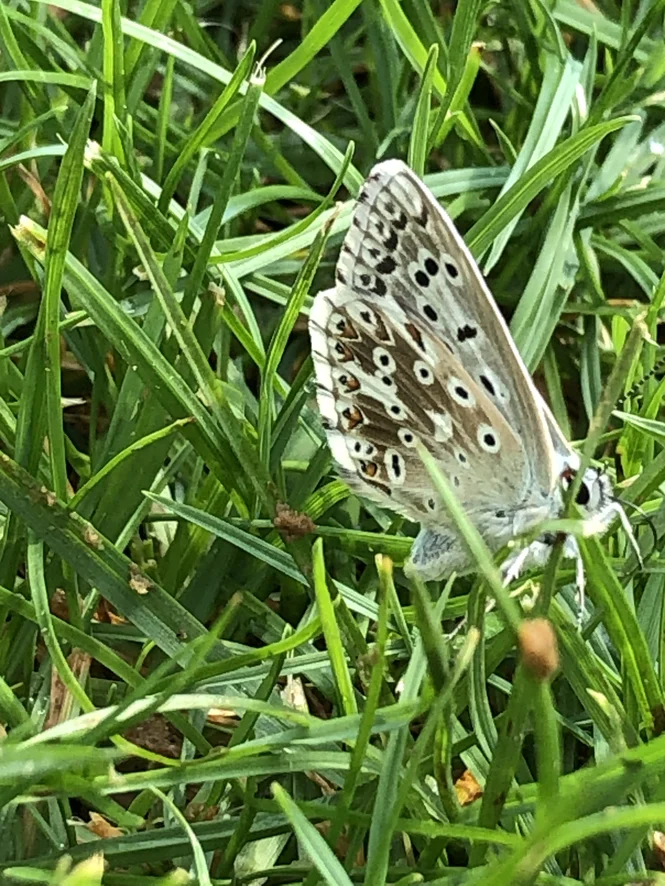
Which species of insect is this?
Lysandra coridon
